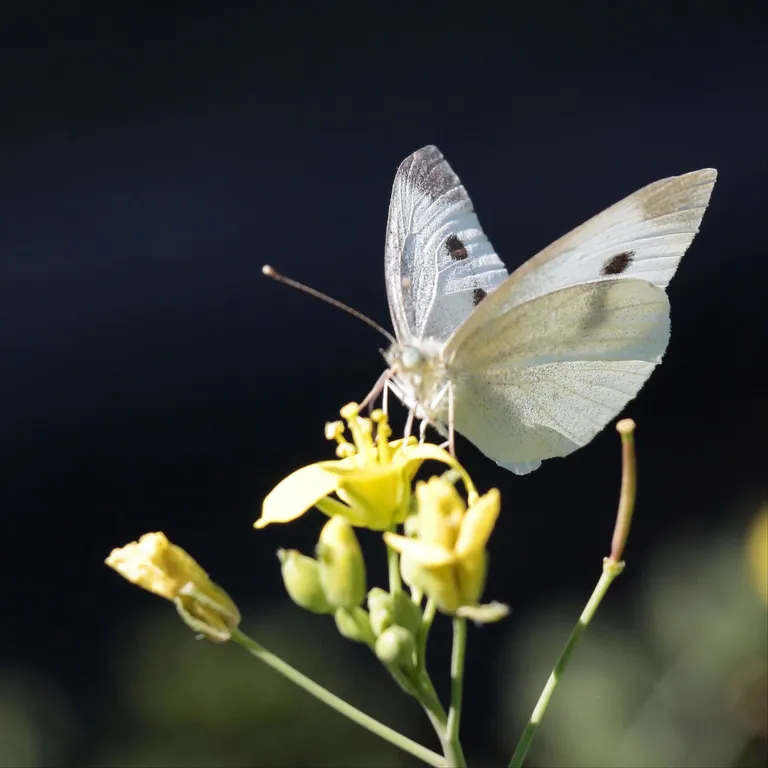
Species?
Pieris rapae
